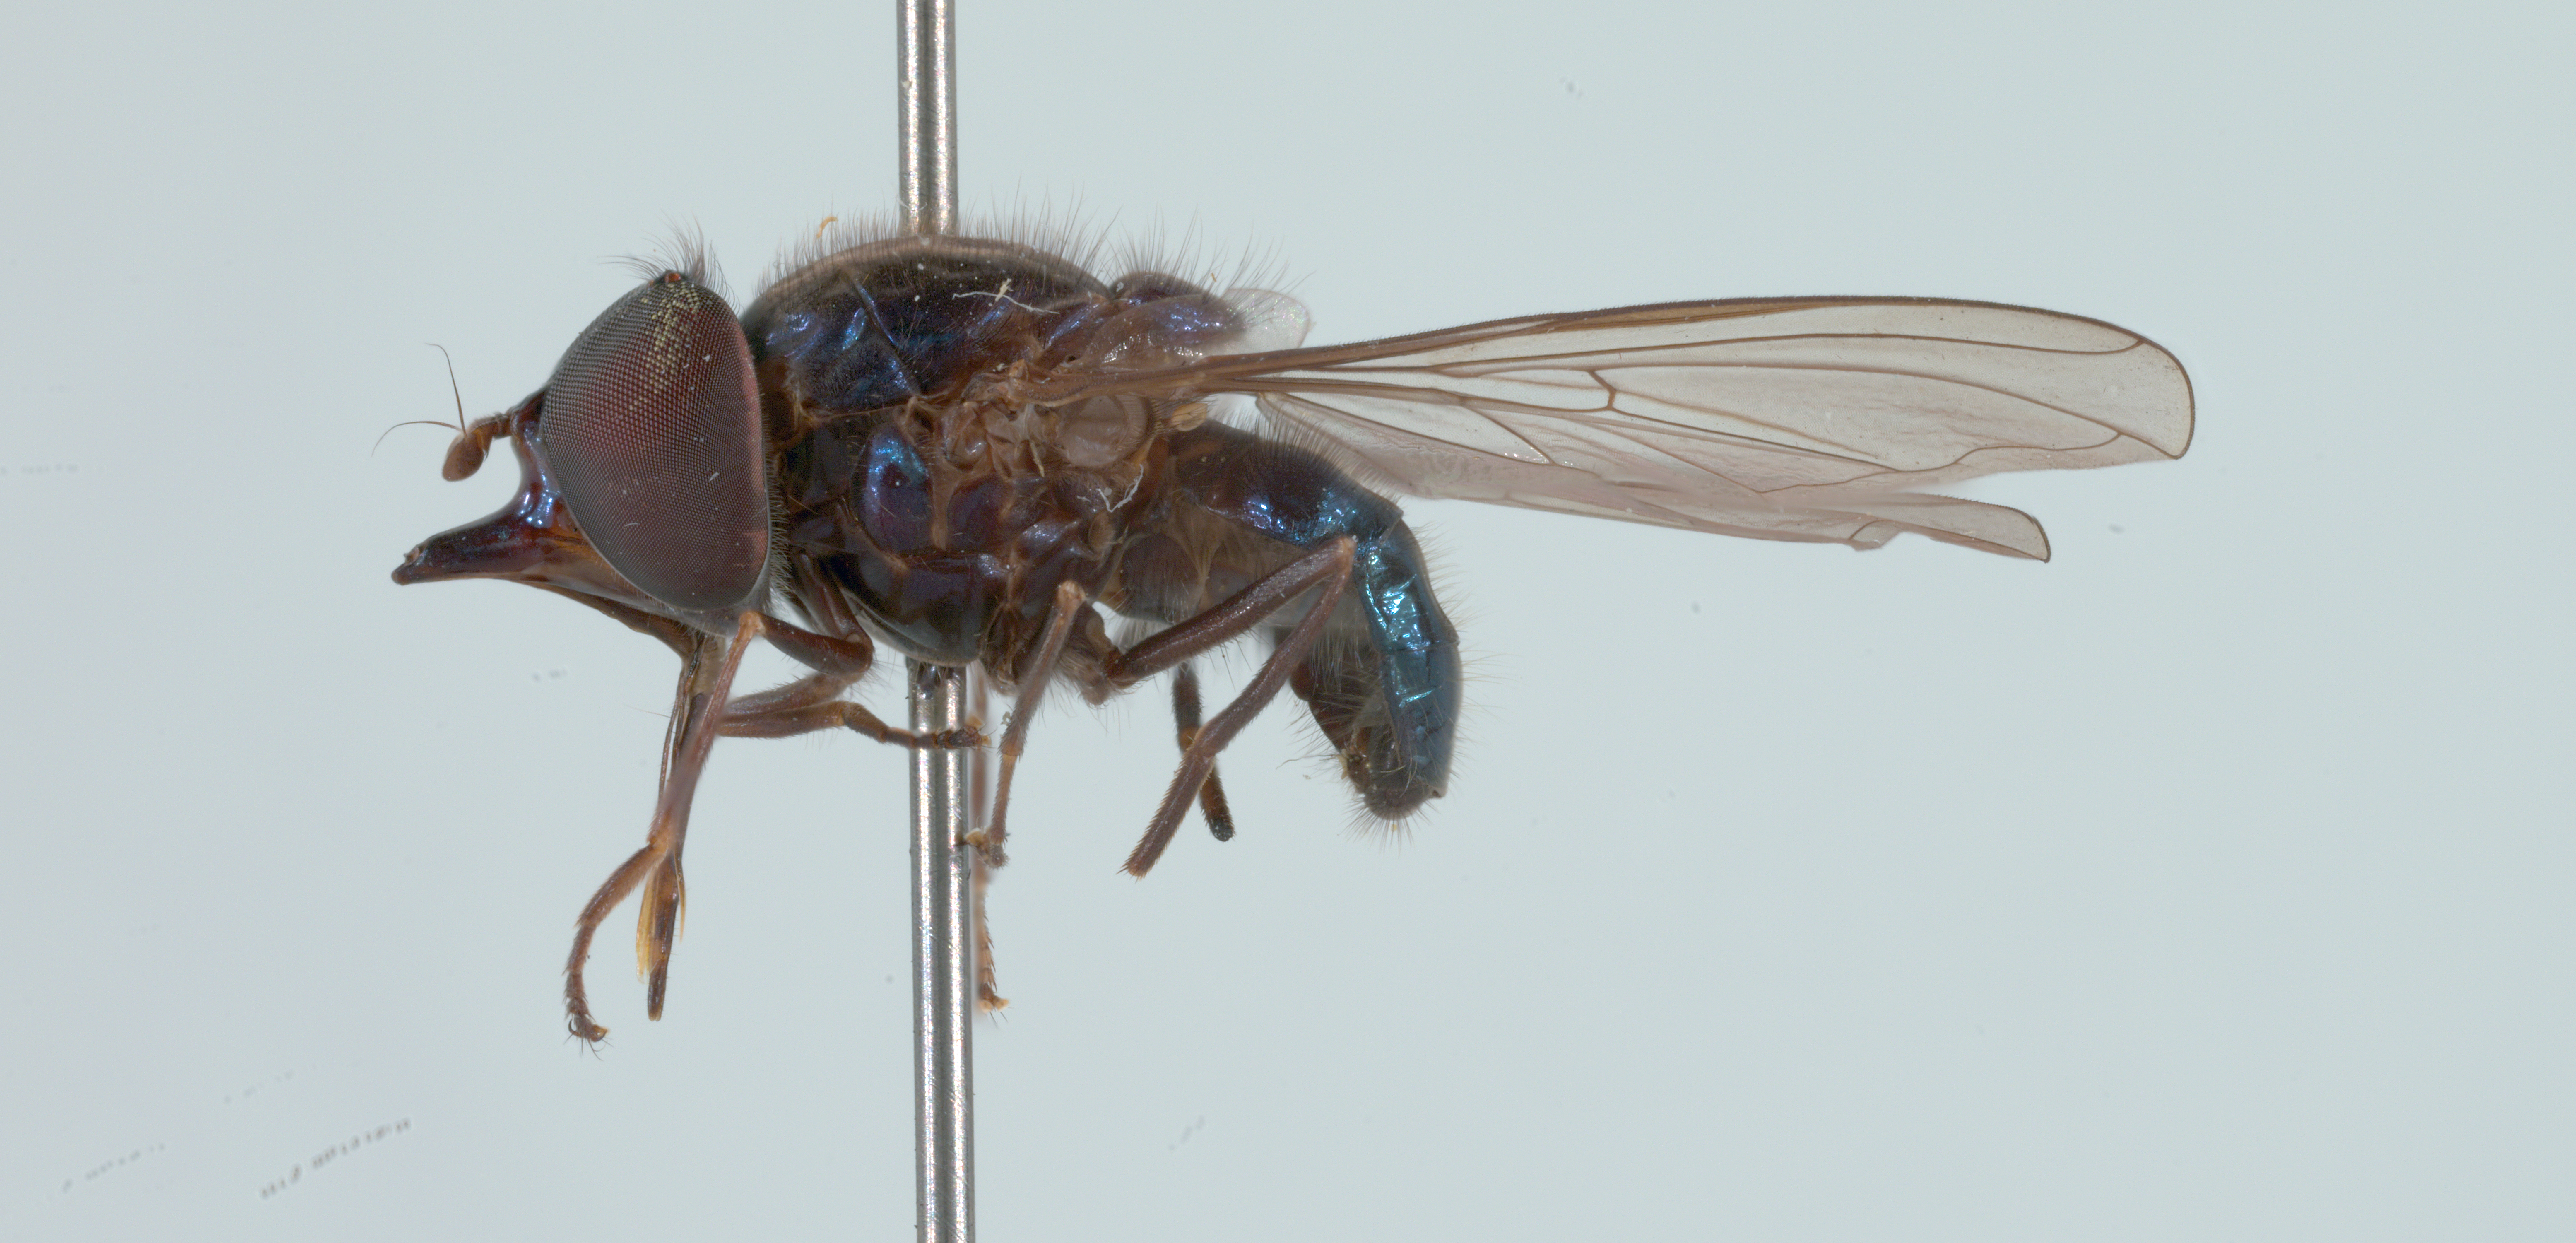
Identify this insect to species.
Rhingia cyanoprora
